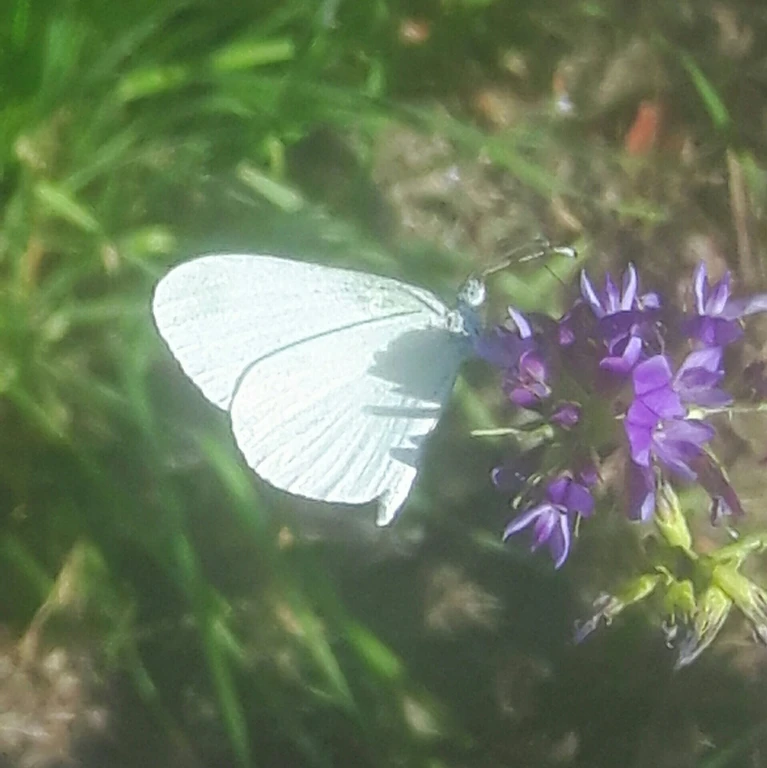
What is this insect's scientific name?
Leptidea sinapis/juvernica
